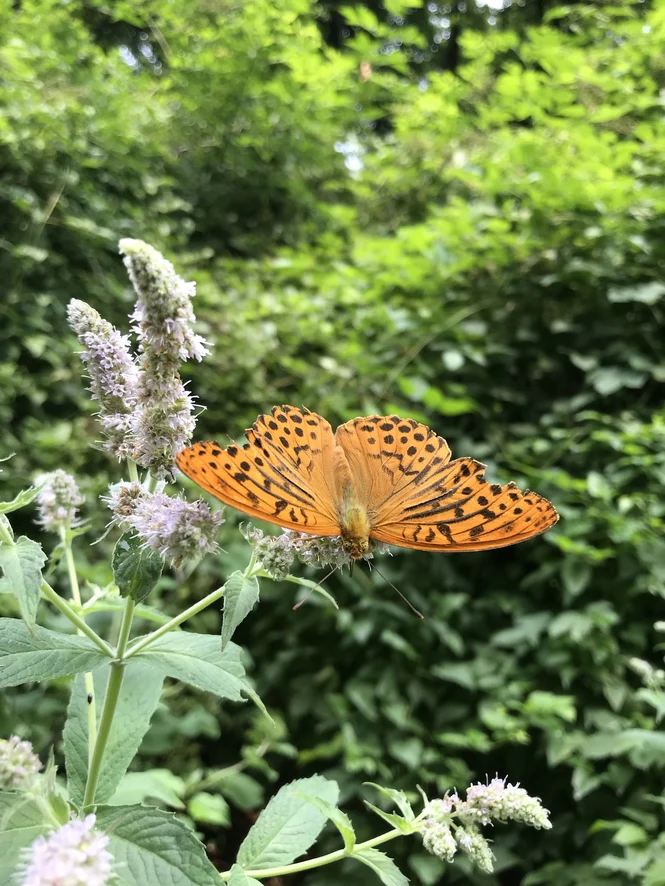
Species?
Argynnis paphia
